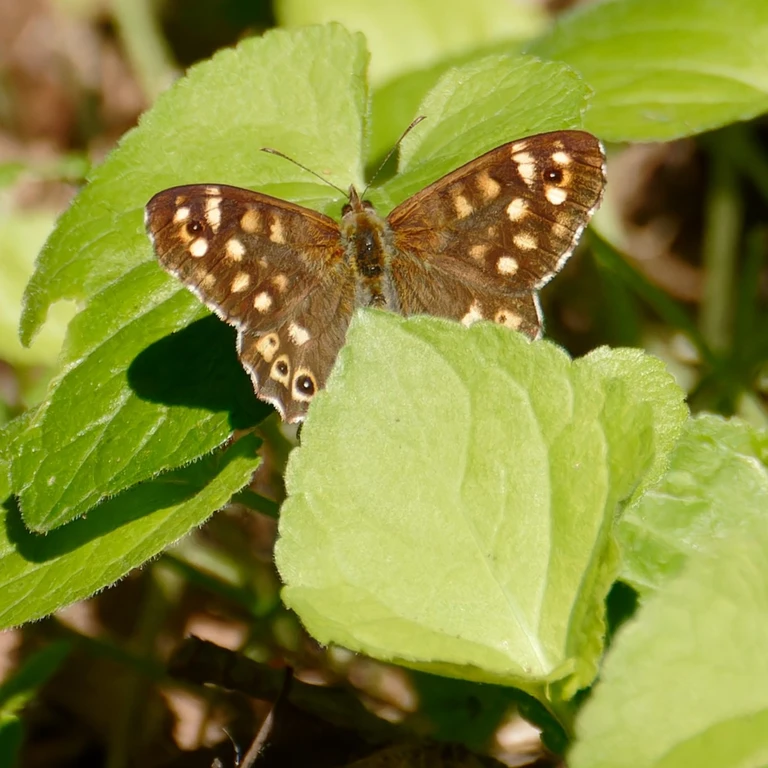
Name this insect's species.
Pararge aegeria
